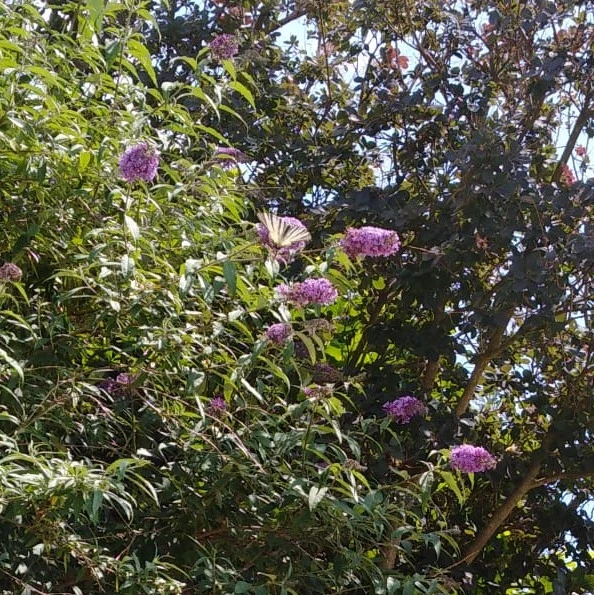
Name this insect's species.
Iphiclides podalirius
